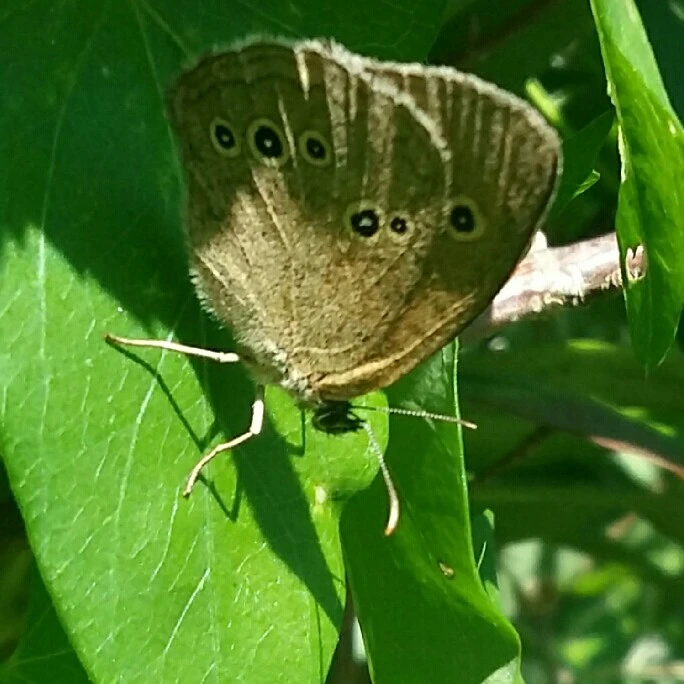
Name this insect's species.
Aphantopus hyperantus
